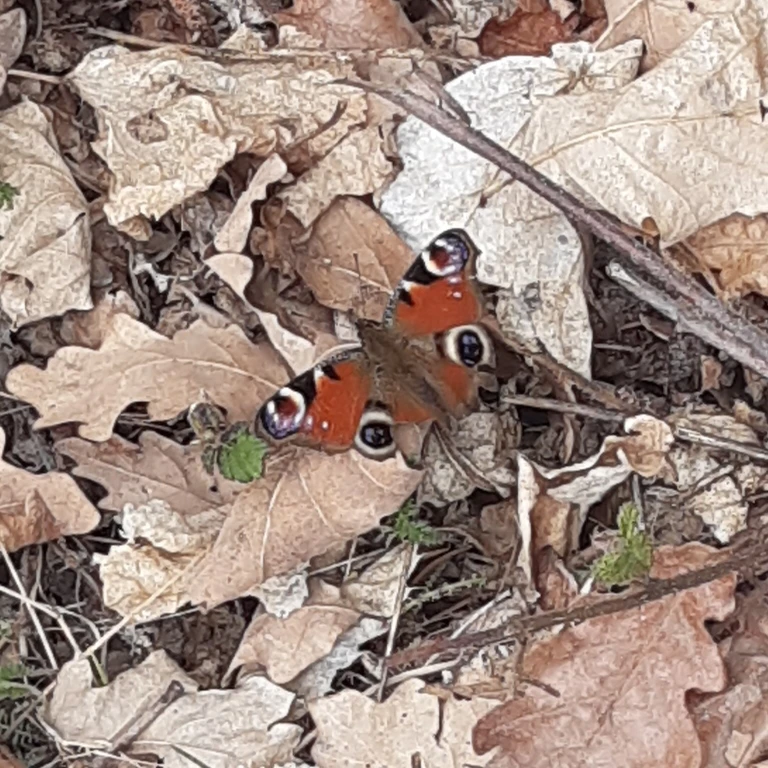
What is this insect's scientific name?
Aglais io
